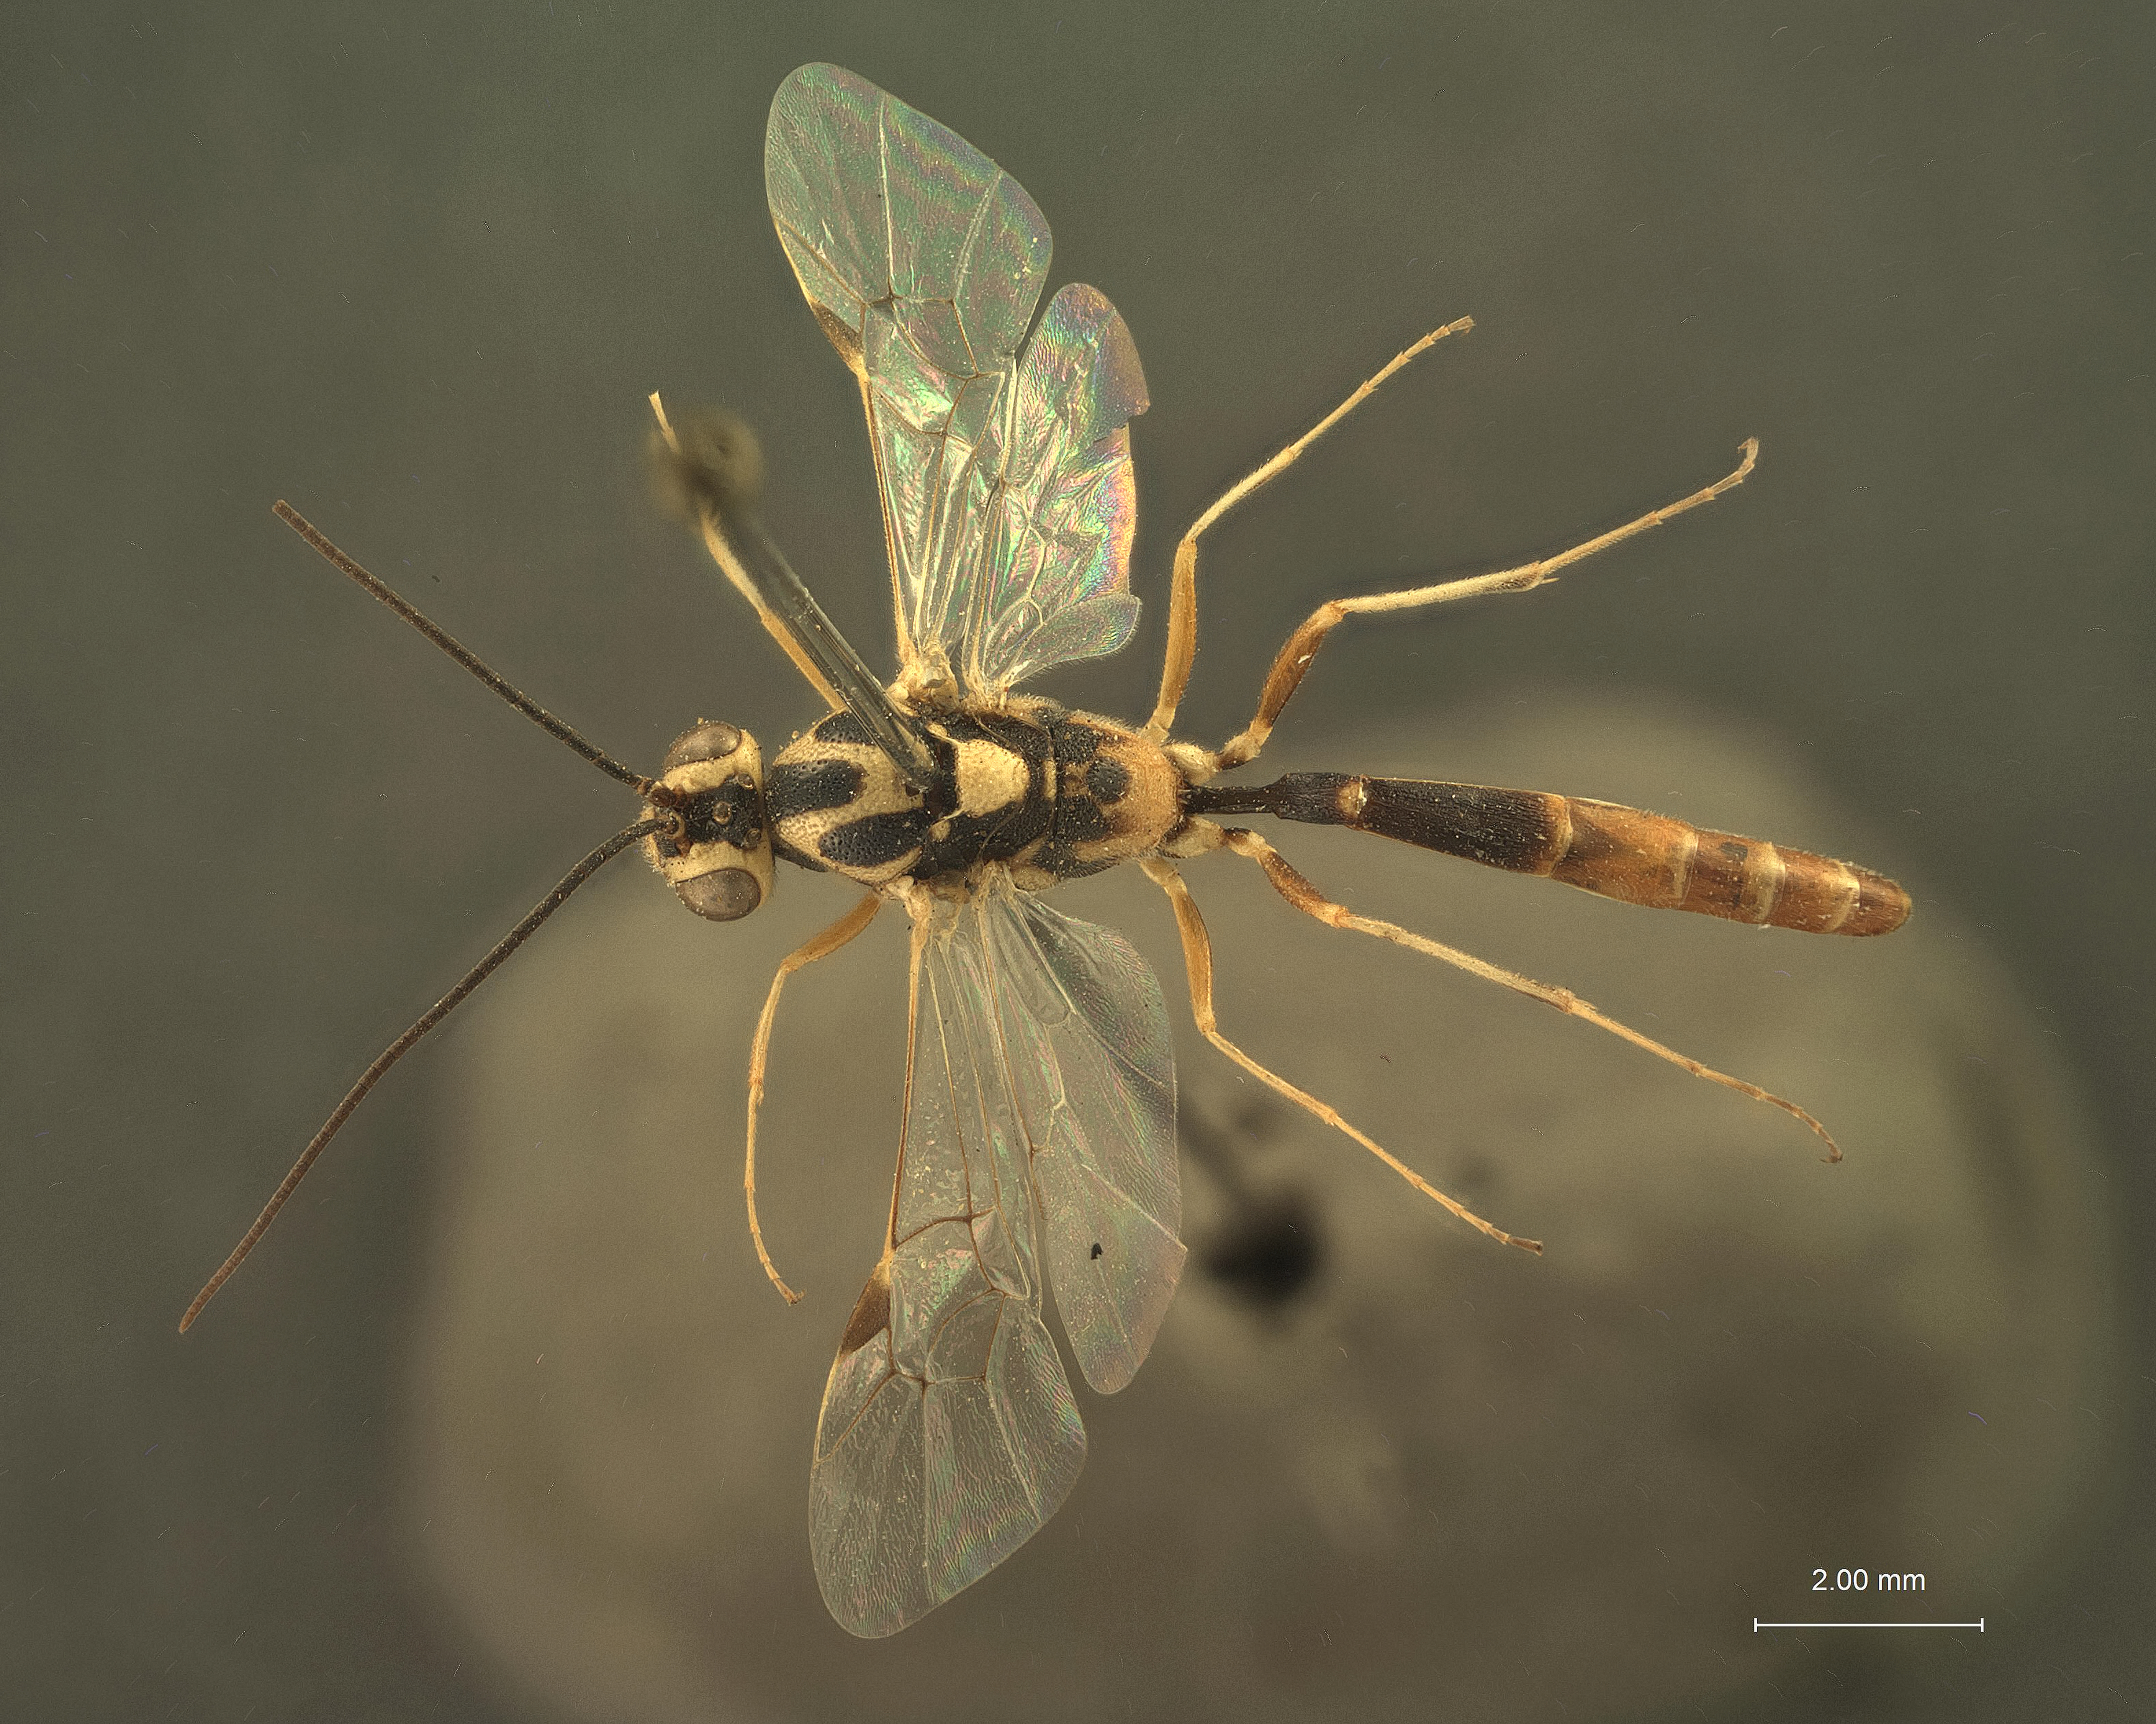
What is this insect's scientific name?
Eucremastus pugillator
